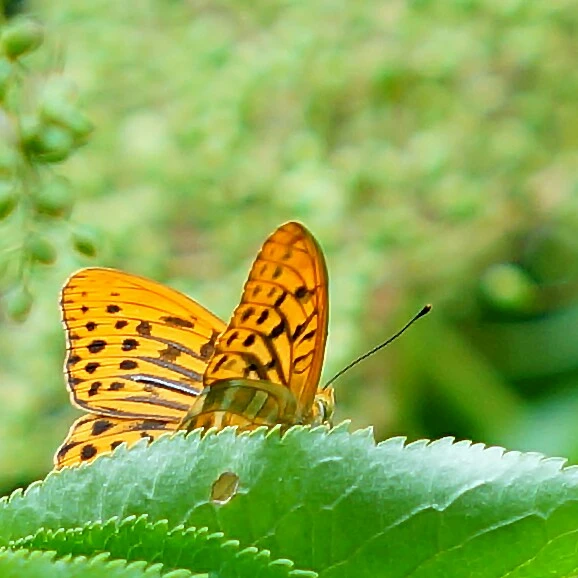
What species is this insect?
Argynnis paphia
